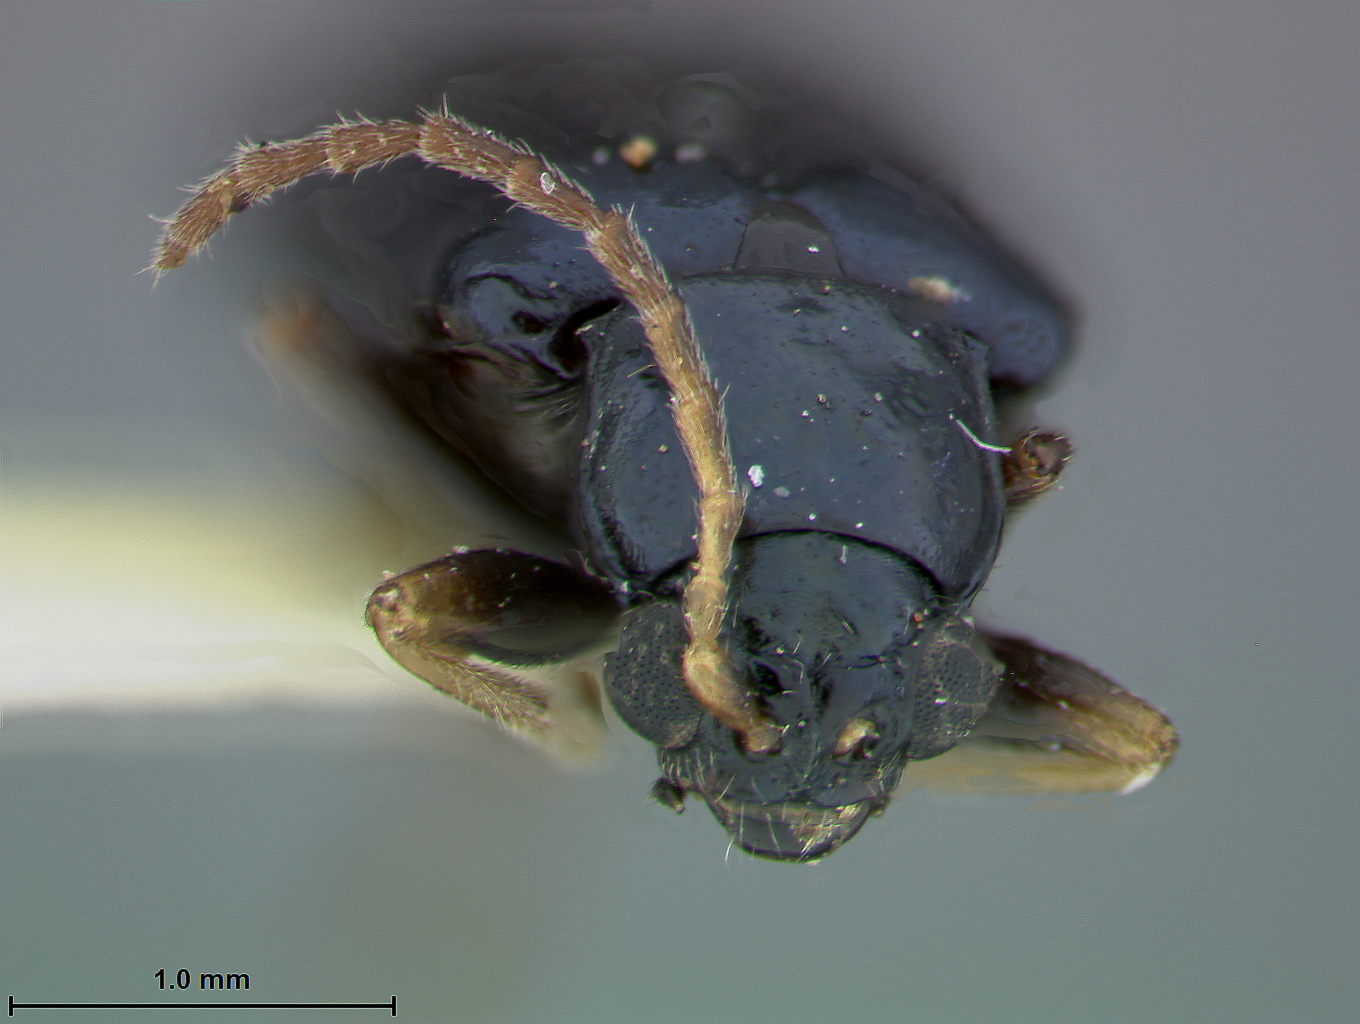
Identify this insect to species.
Luperodes bimarginata
